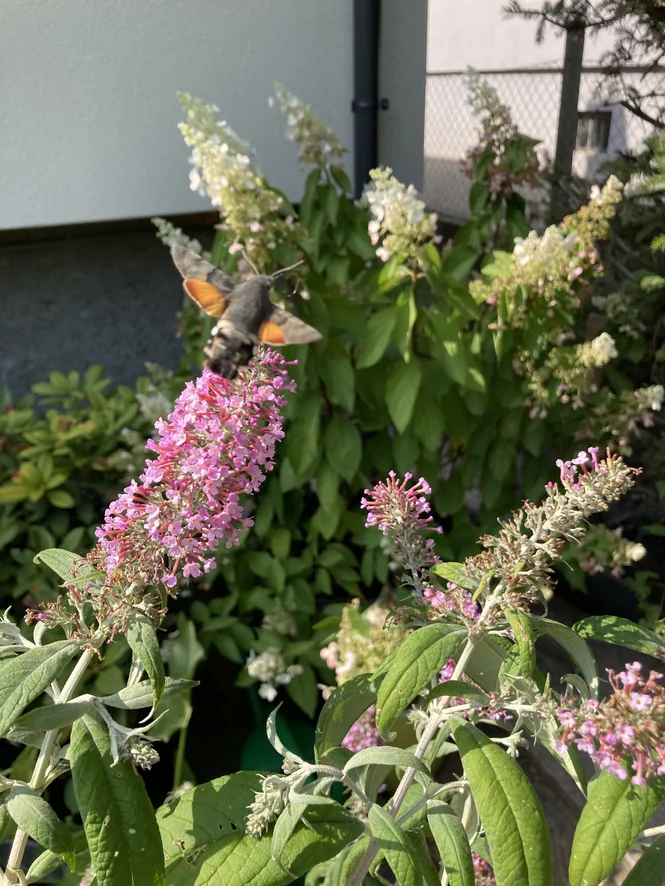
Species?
Macroglossum stellatarum
